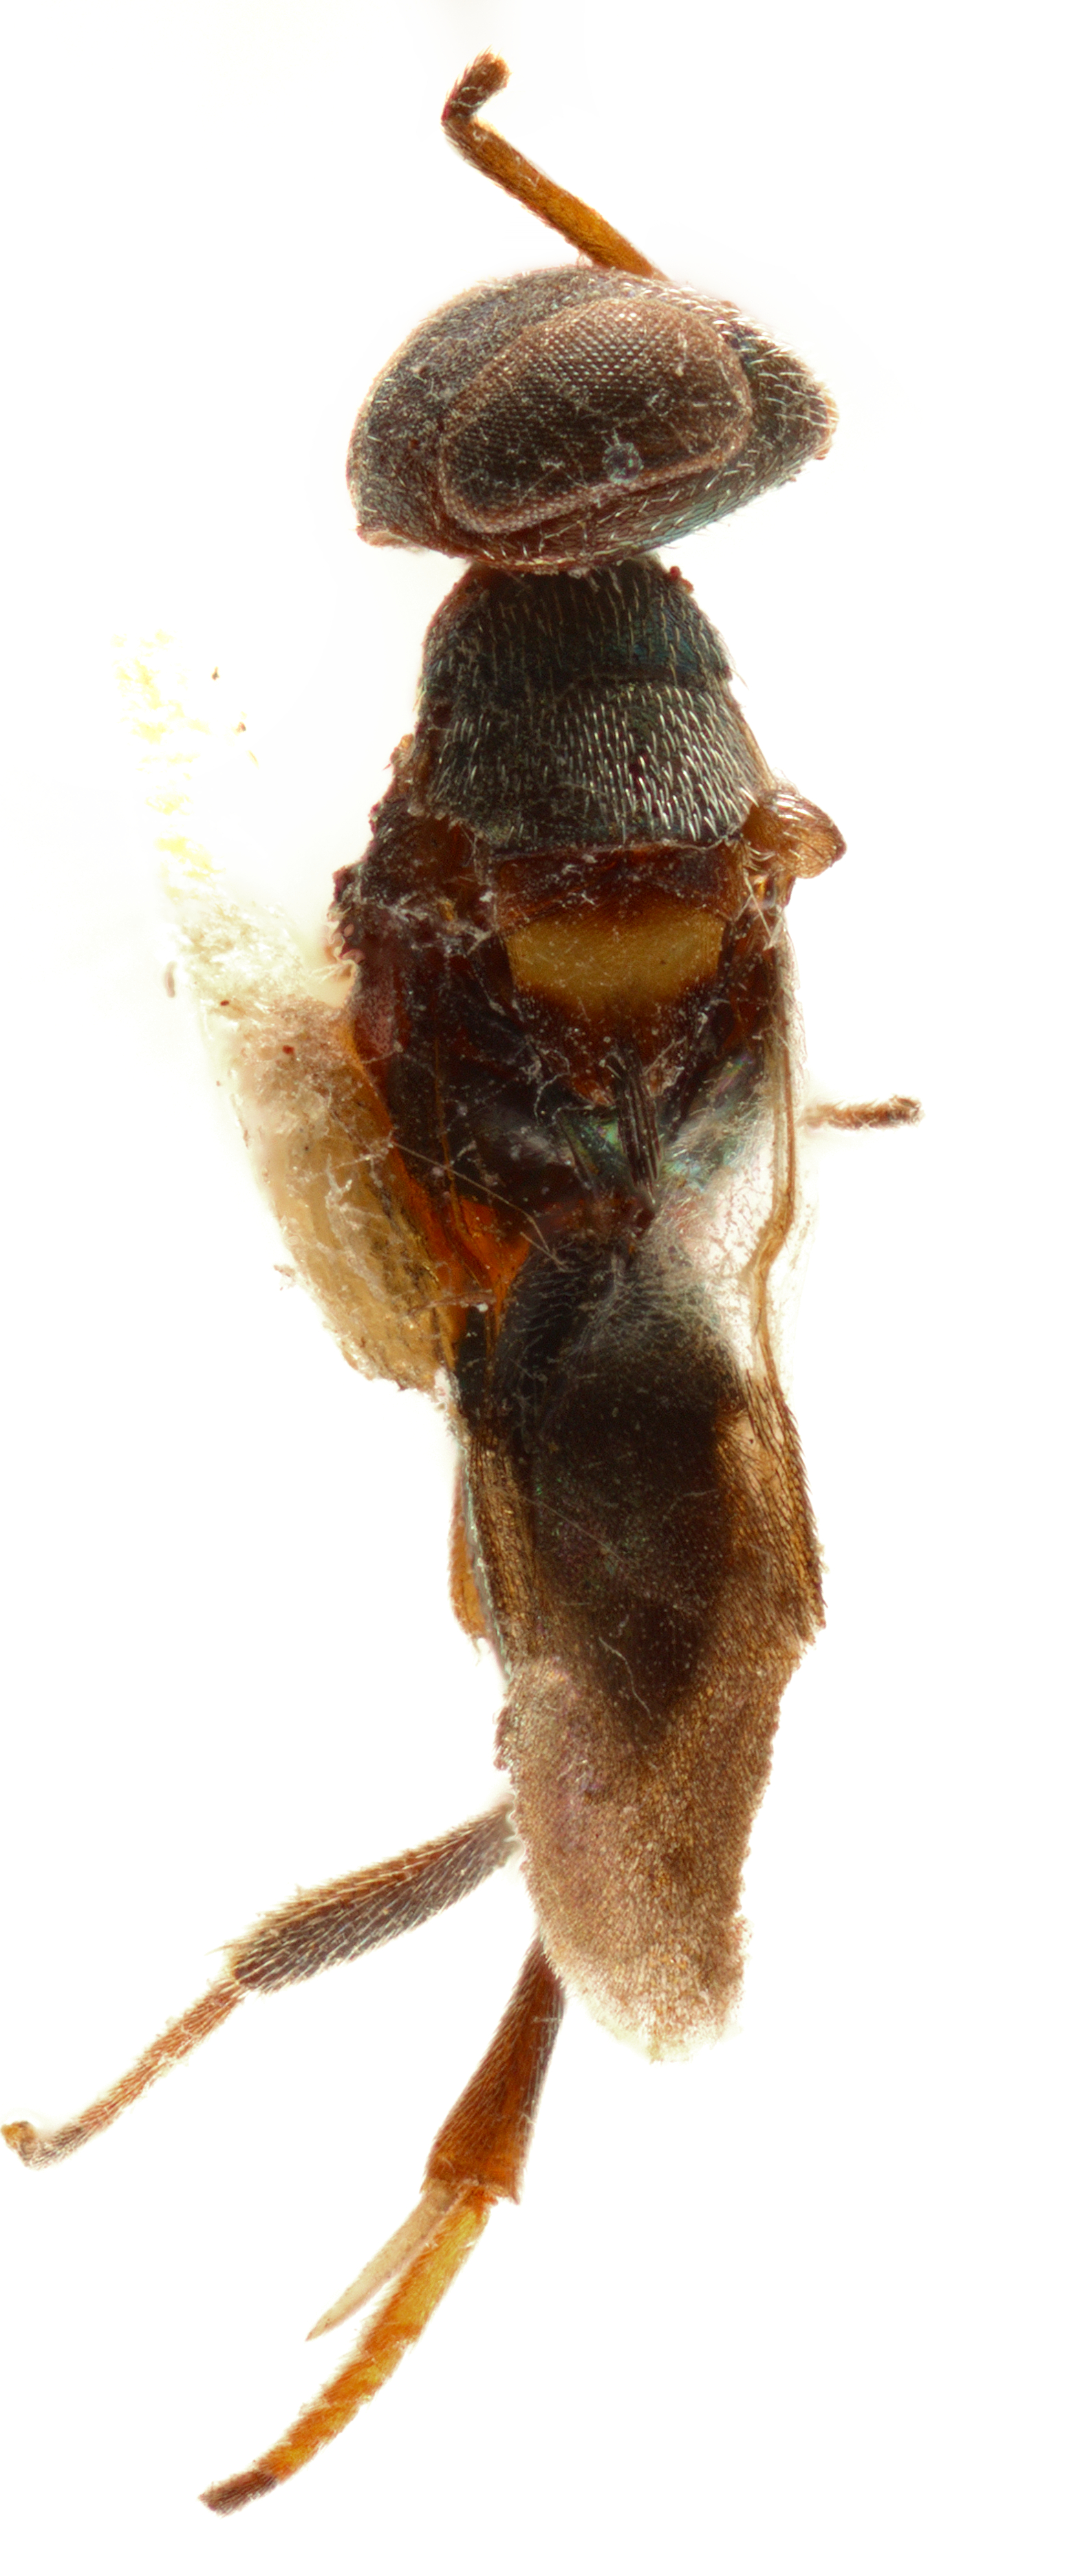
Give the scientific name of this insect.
Cheiloneurus flaccus
